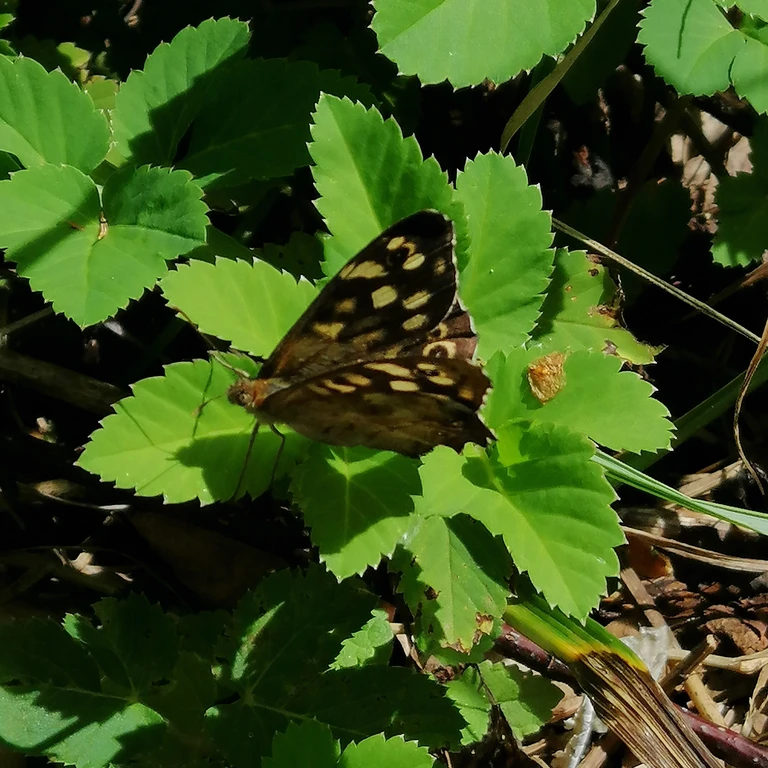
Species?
Pararge aegeria
